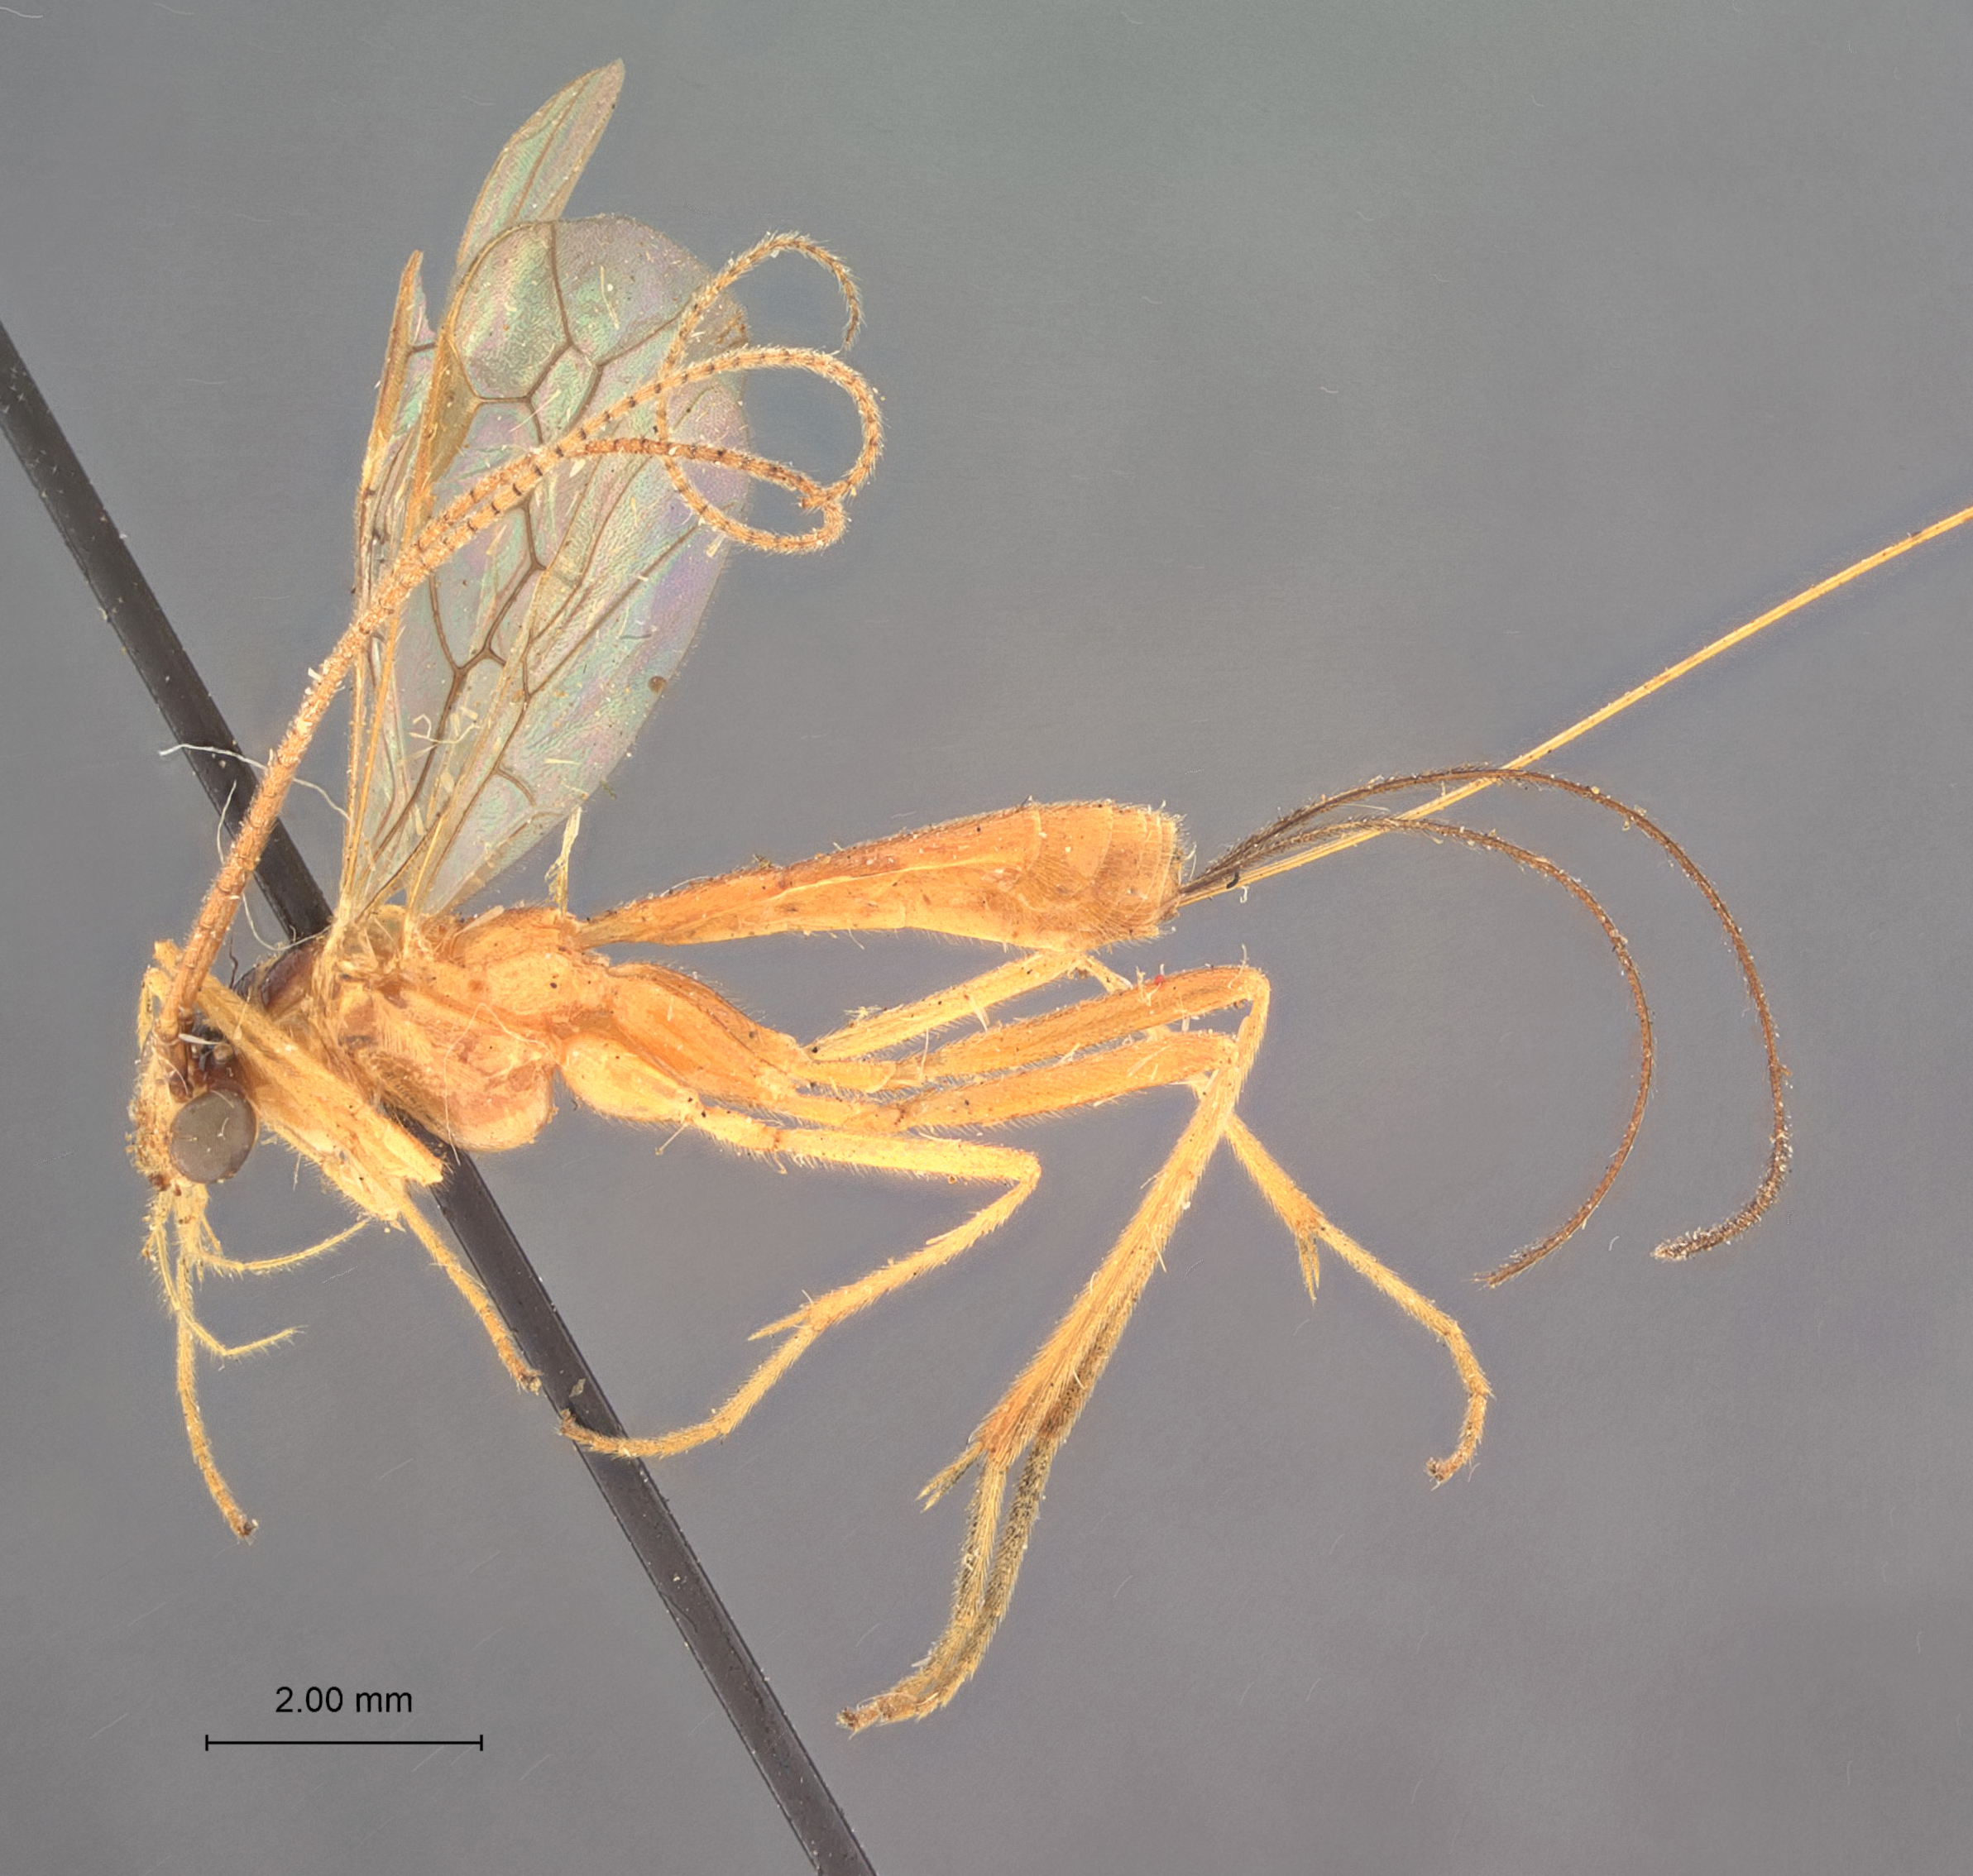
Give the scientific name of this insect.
Macrocentrus texanus
